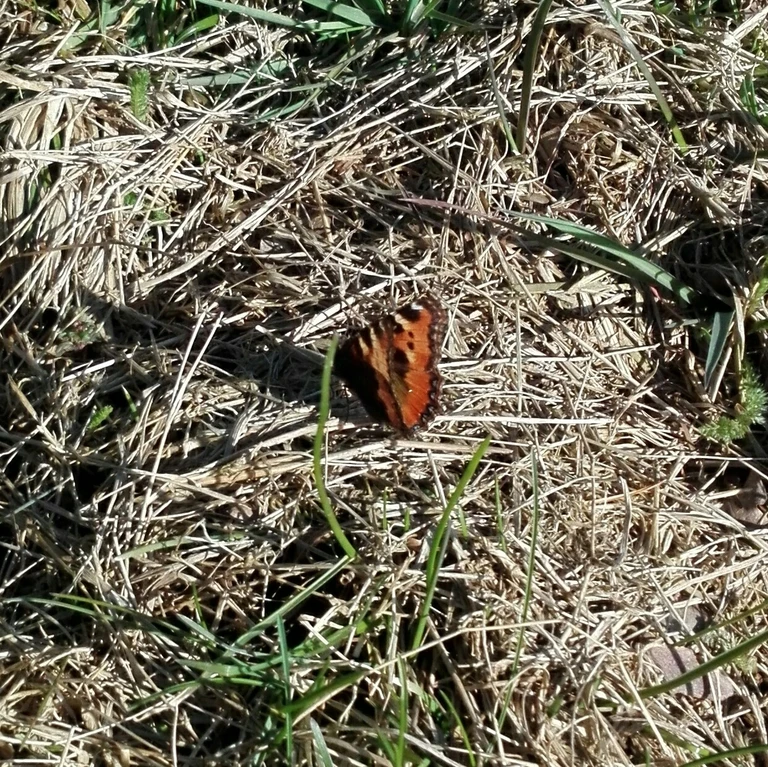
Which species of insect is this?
Aglais urticae
